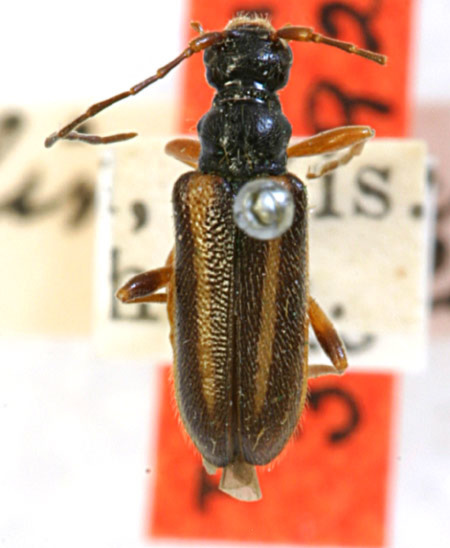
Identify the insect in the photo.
Hapalosalia lineicornis (also Pidonia ruficollis)
